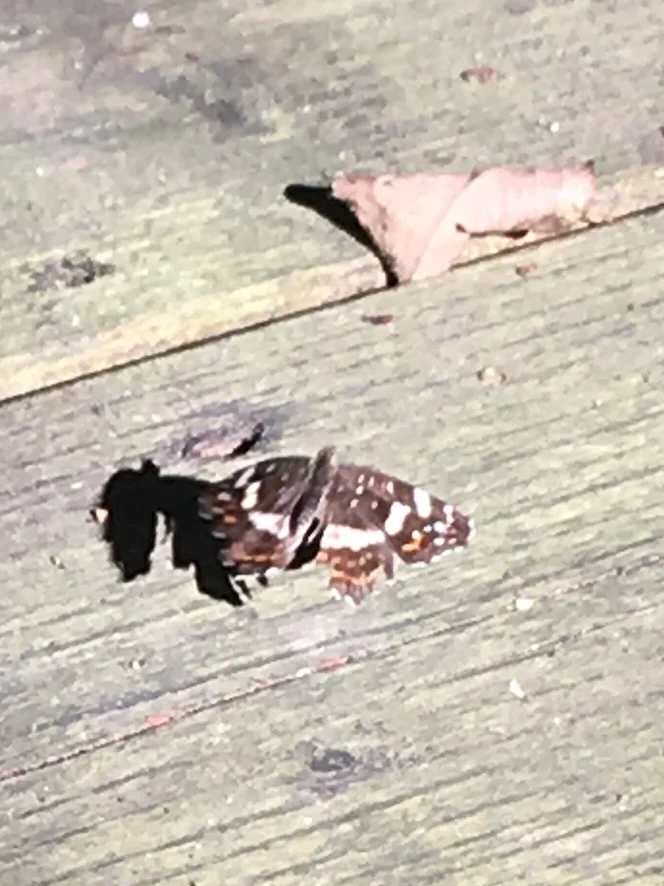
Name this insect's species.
Araschnia levana
